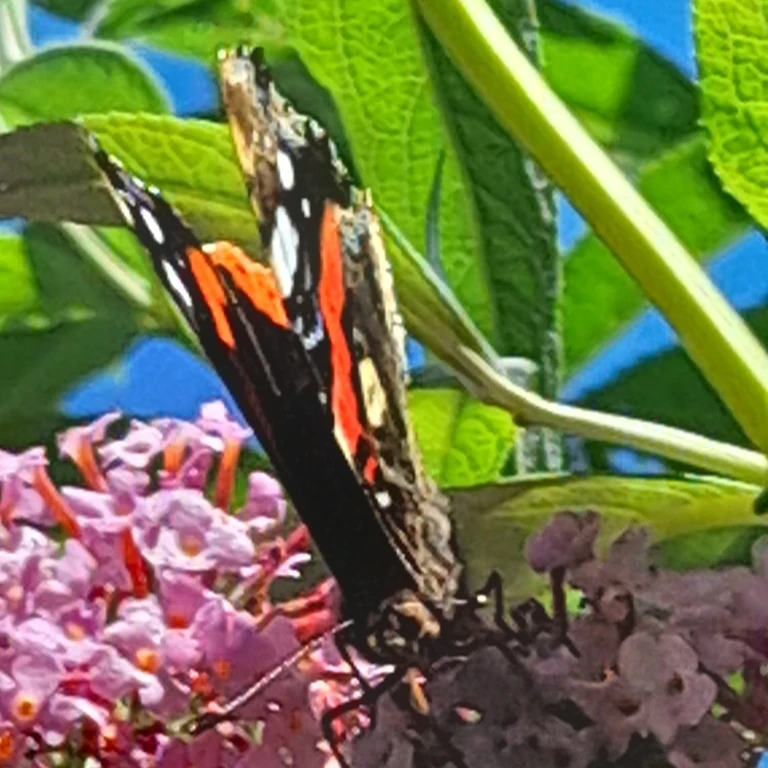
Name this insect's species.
Vanessa atalanta
